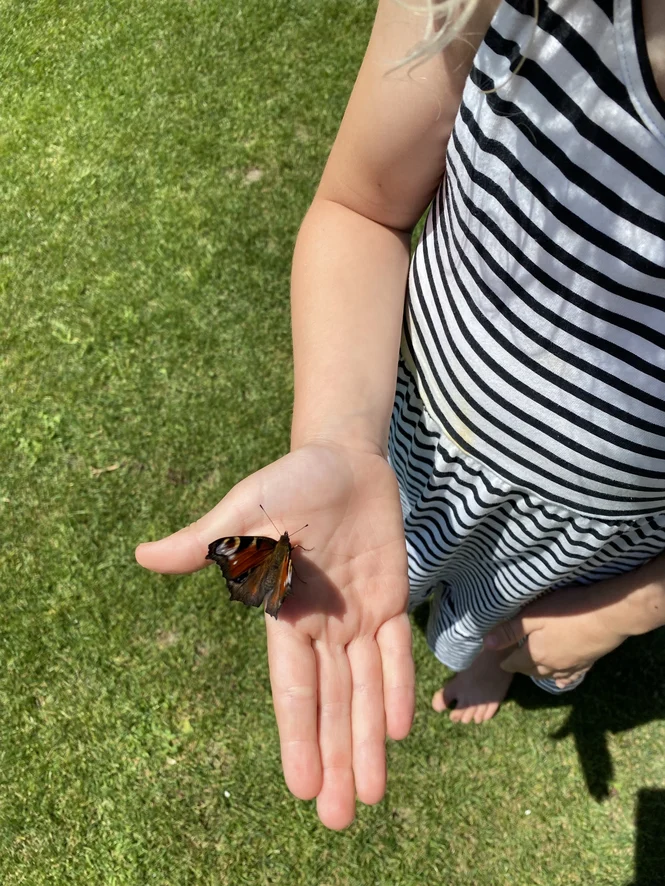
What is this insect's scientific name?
Aglais io
